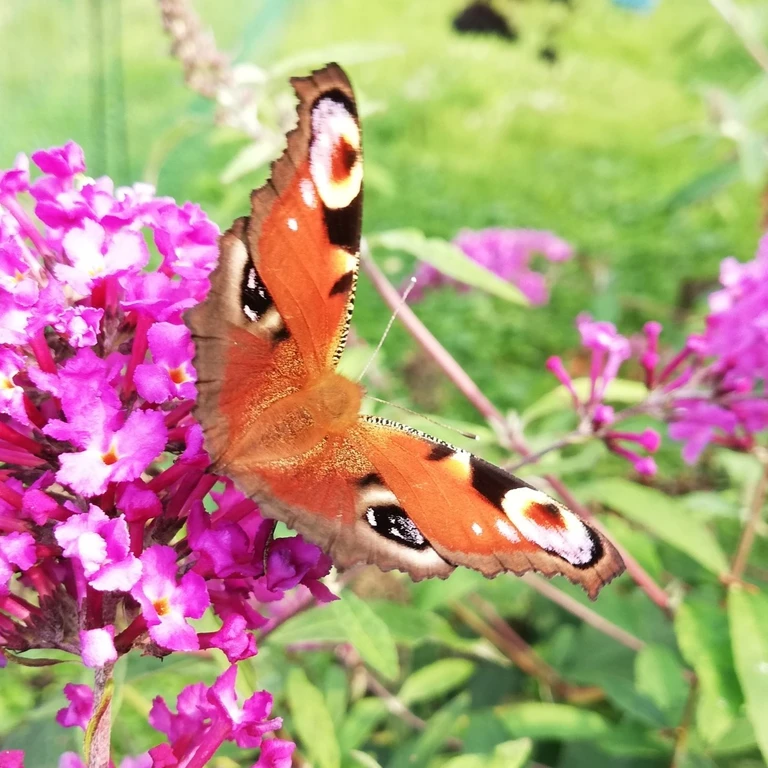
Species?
Aglais io
